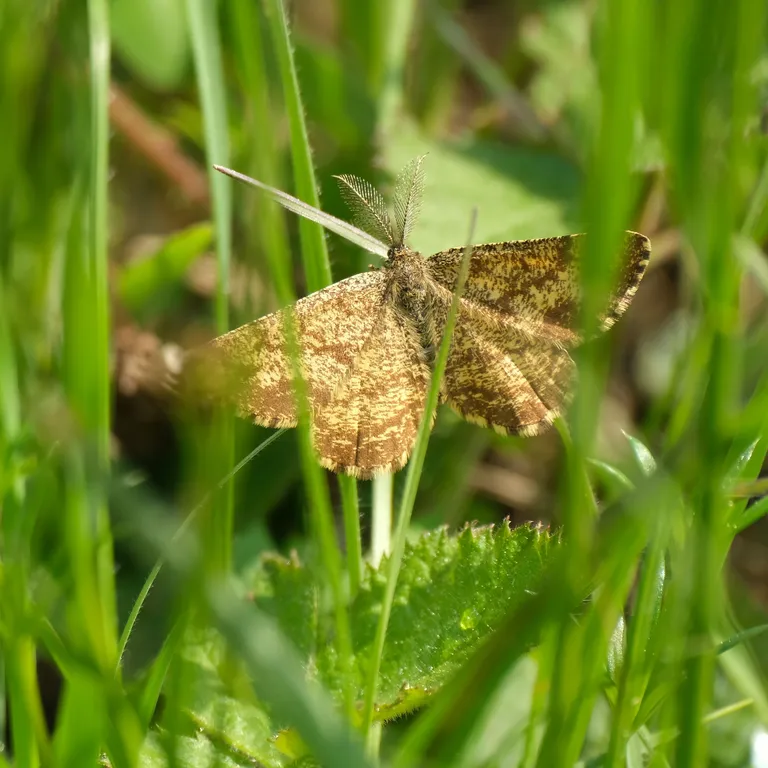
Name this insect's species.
Ematurga atomaria
